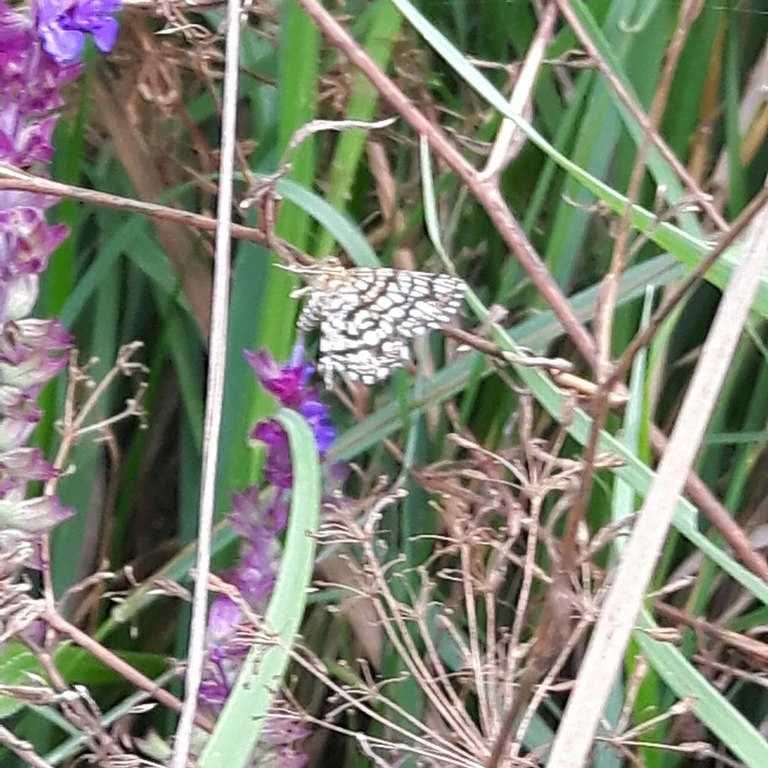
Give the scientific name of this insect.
Chiasmia clathrata
